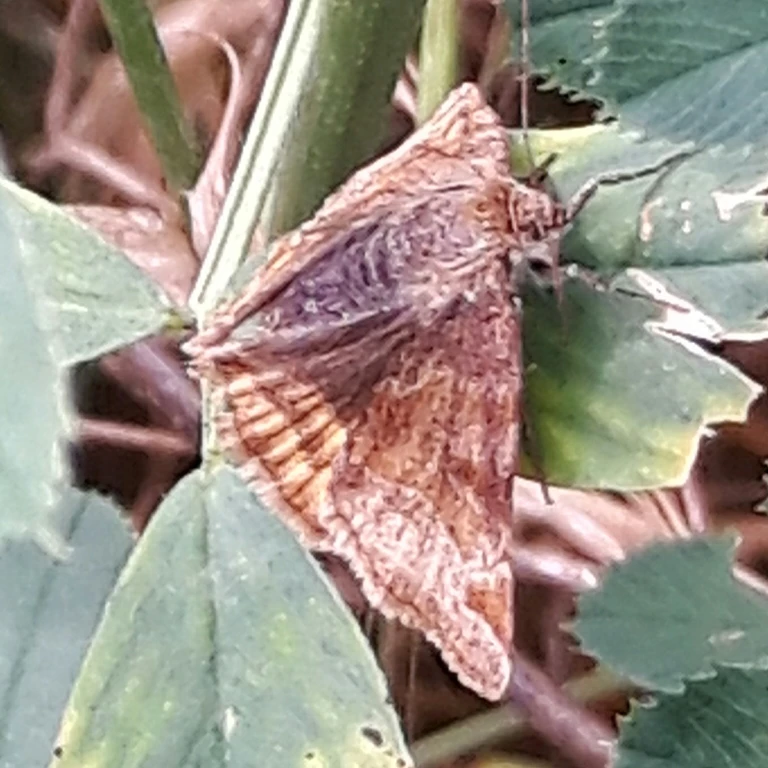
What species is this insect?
Euclidia glyphica
